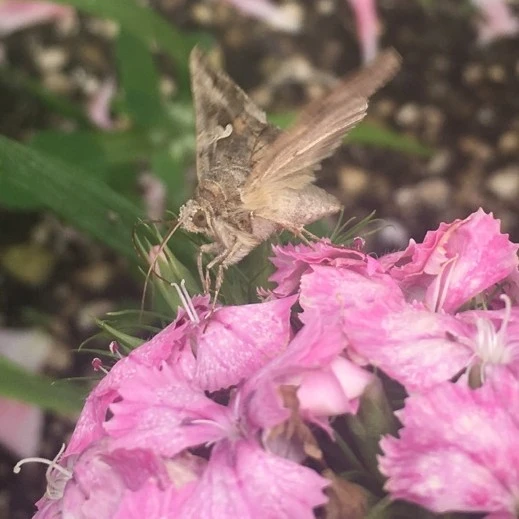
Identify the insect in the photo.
Autographa gamma
